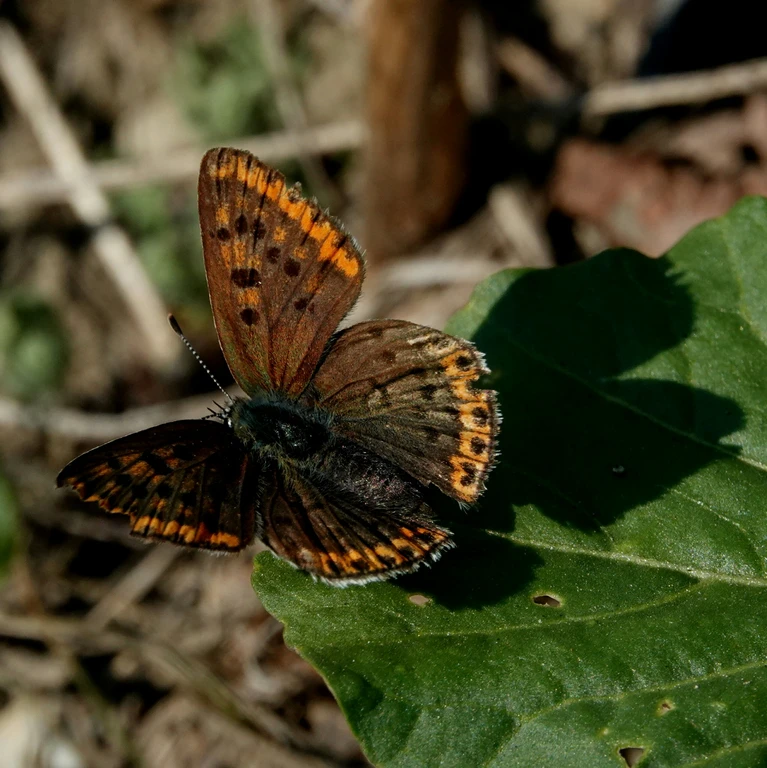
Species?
Lycaena tityrus (also Loweia tityrus)
